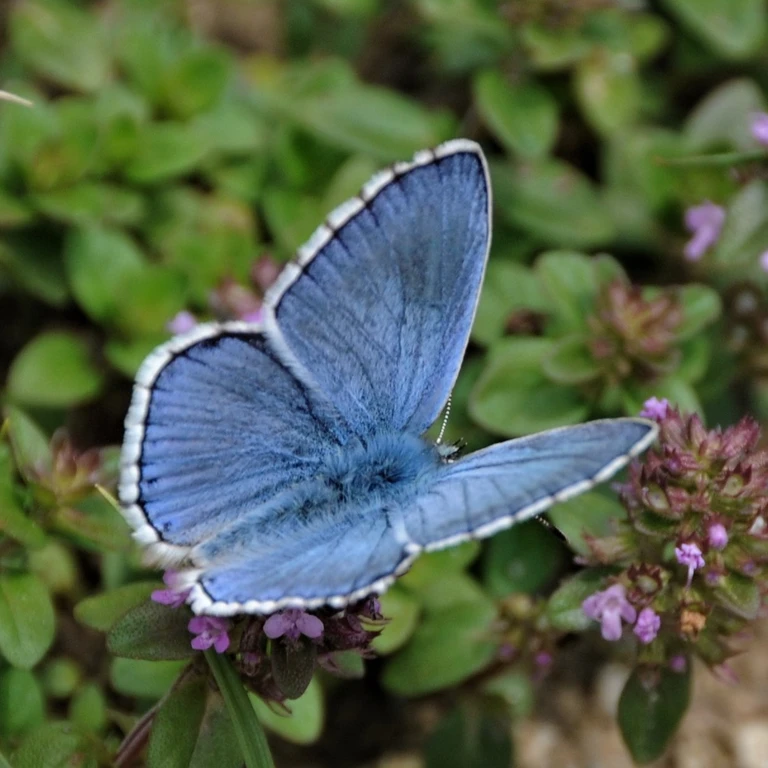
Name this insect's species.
Lysandra bellargus
